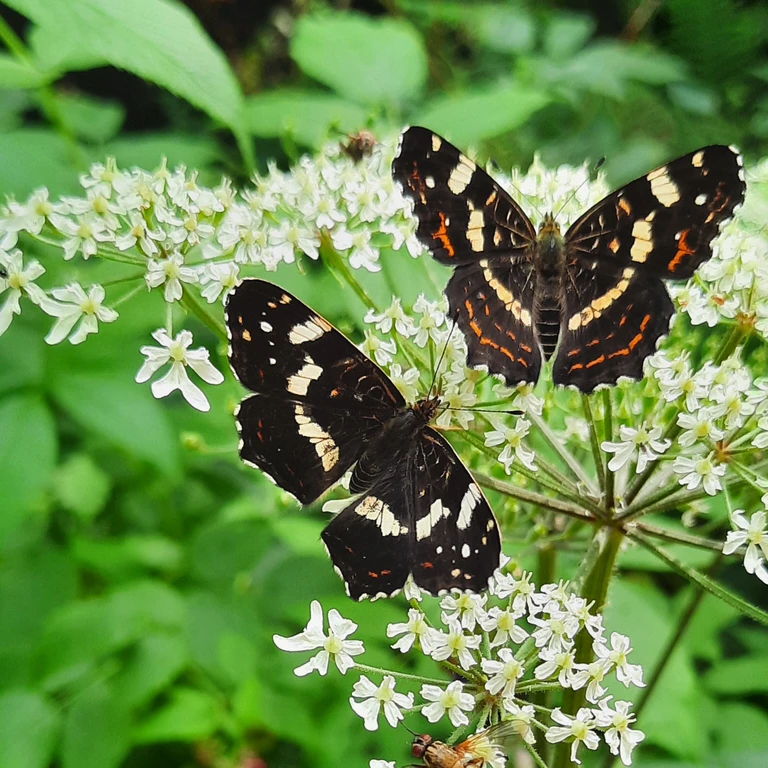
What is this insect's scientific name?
Araschnia levana
